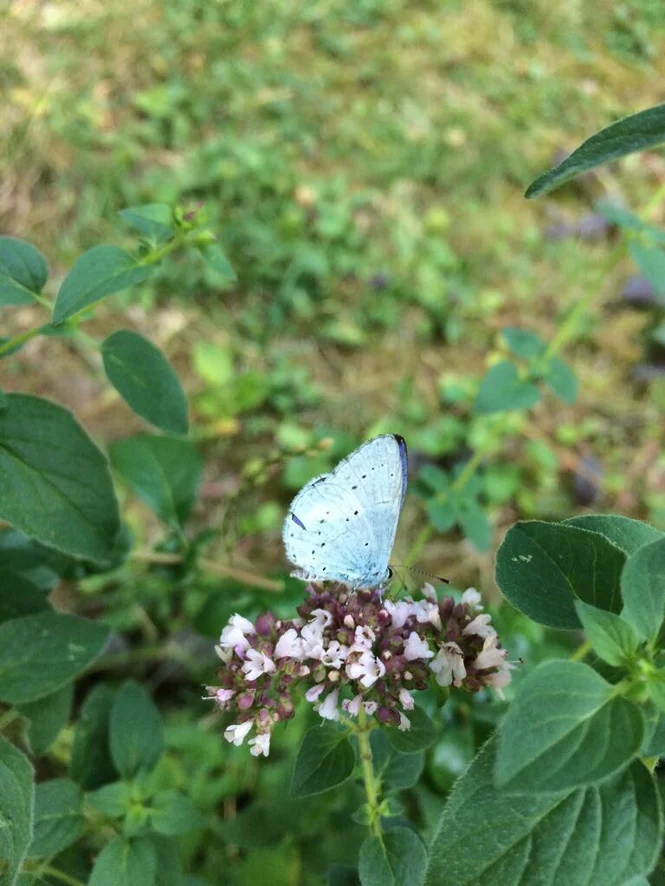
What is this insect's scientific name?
Celastrina argiolus
